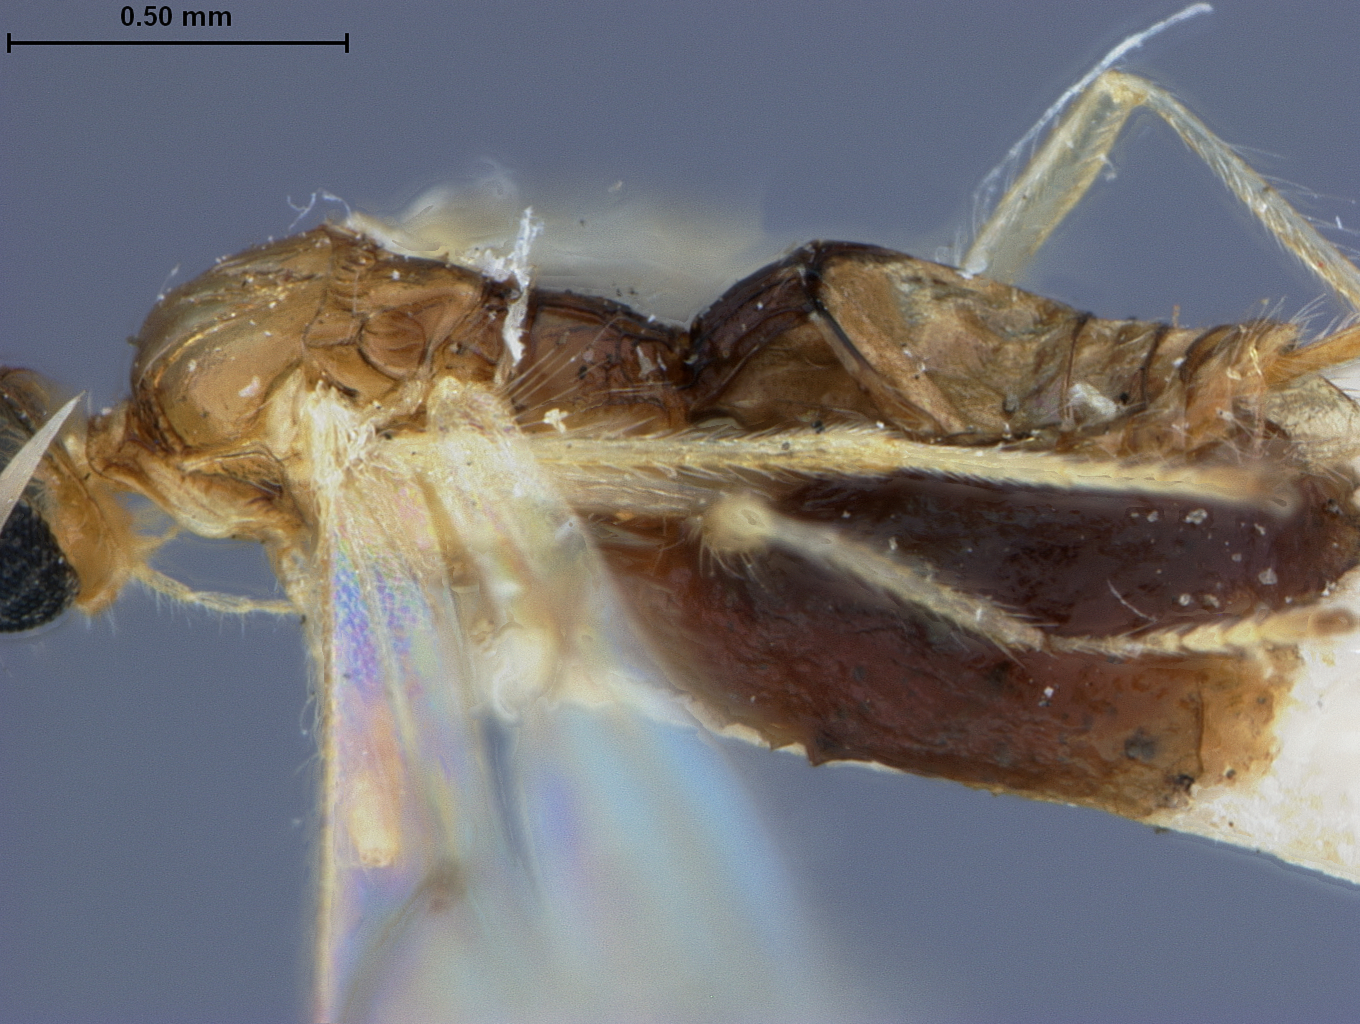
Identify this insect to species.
Oncophanes melleus
